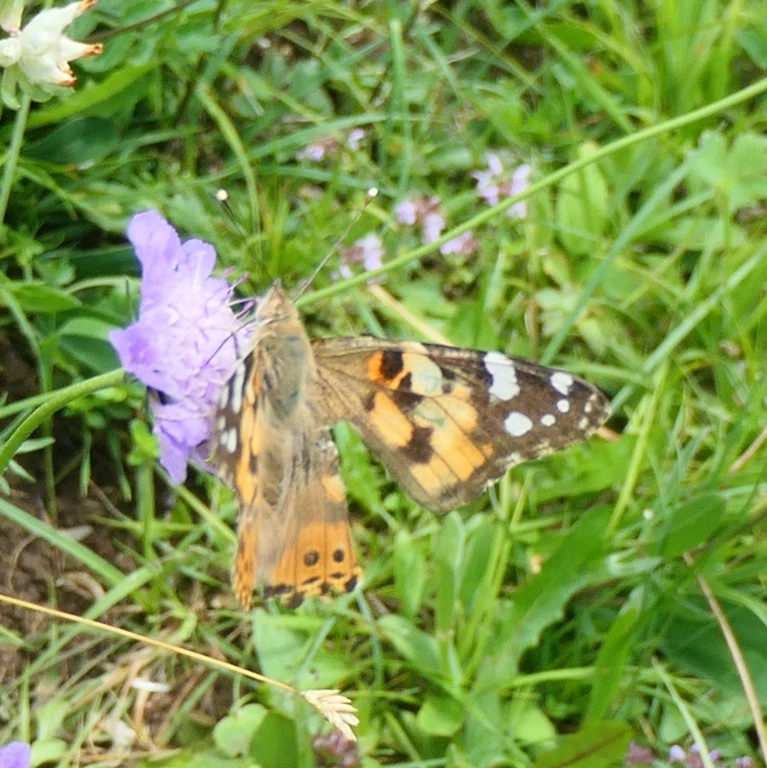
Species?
Vanessa cardui
